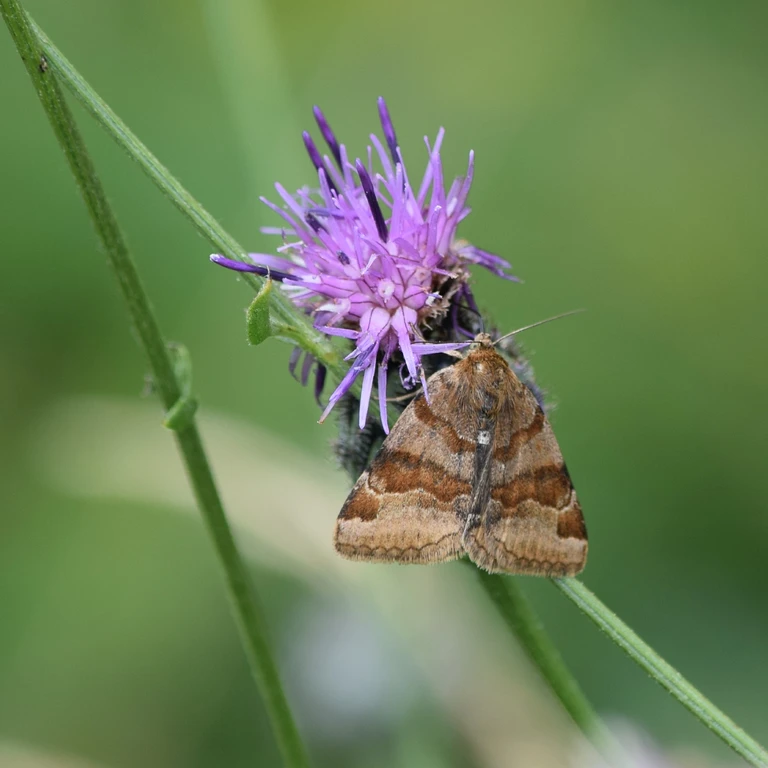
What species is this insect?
Euclidia glyphica
